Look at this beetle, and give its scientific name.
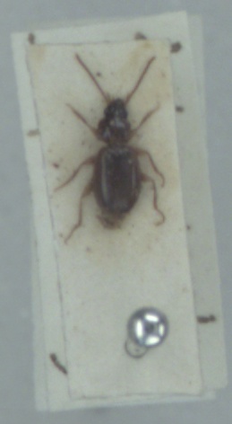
Trechus quadristriatus
